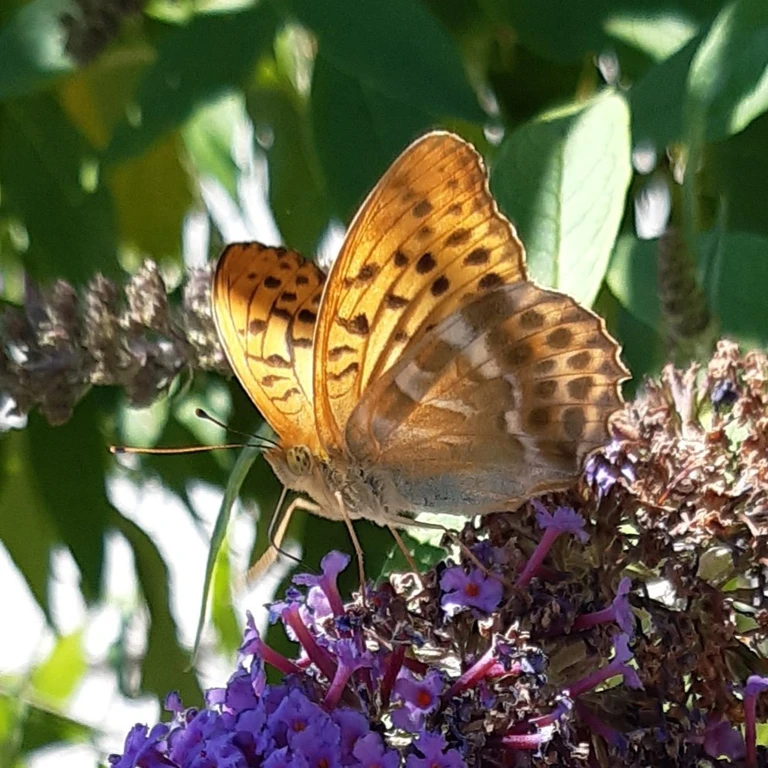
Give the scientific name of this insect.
Argynnis paphia
